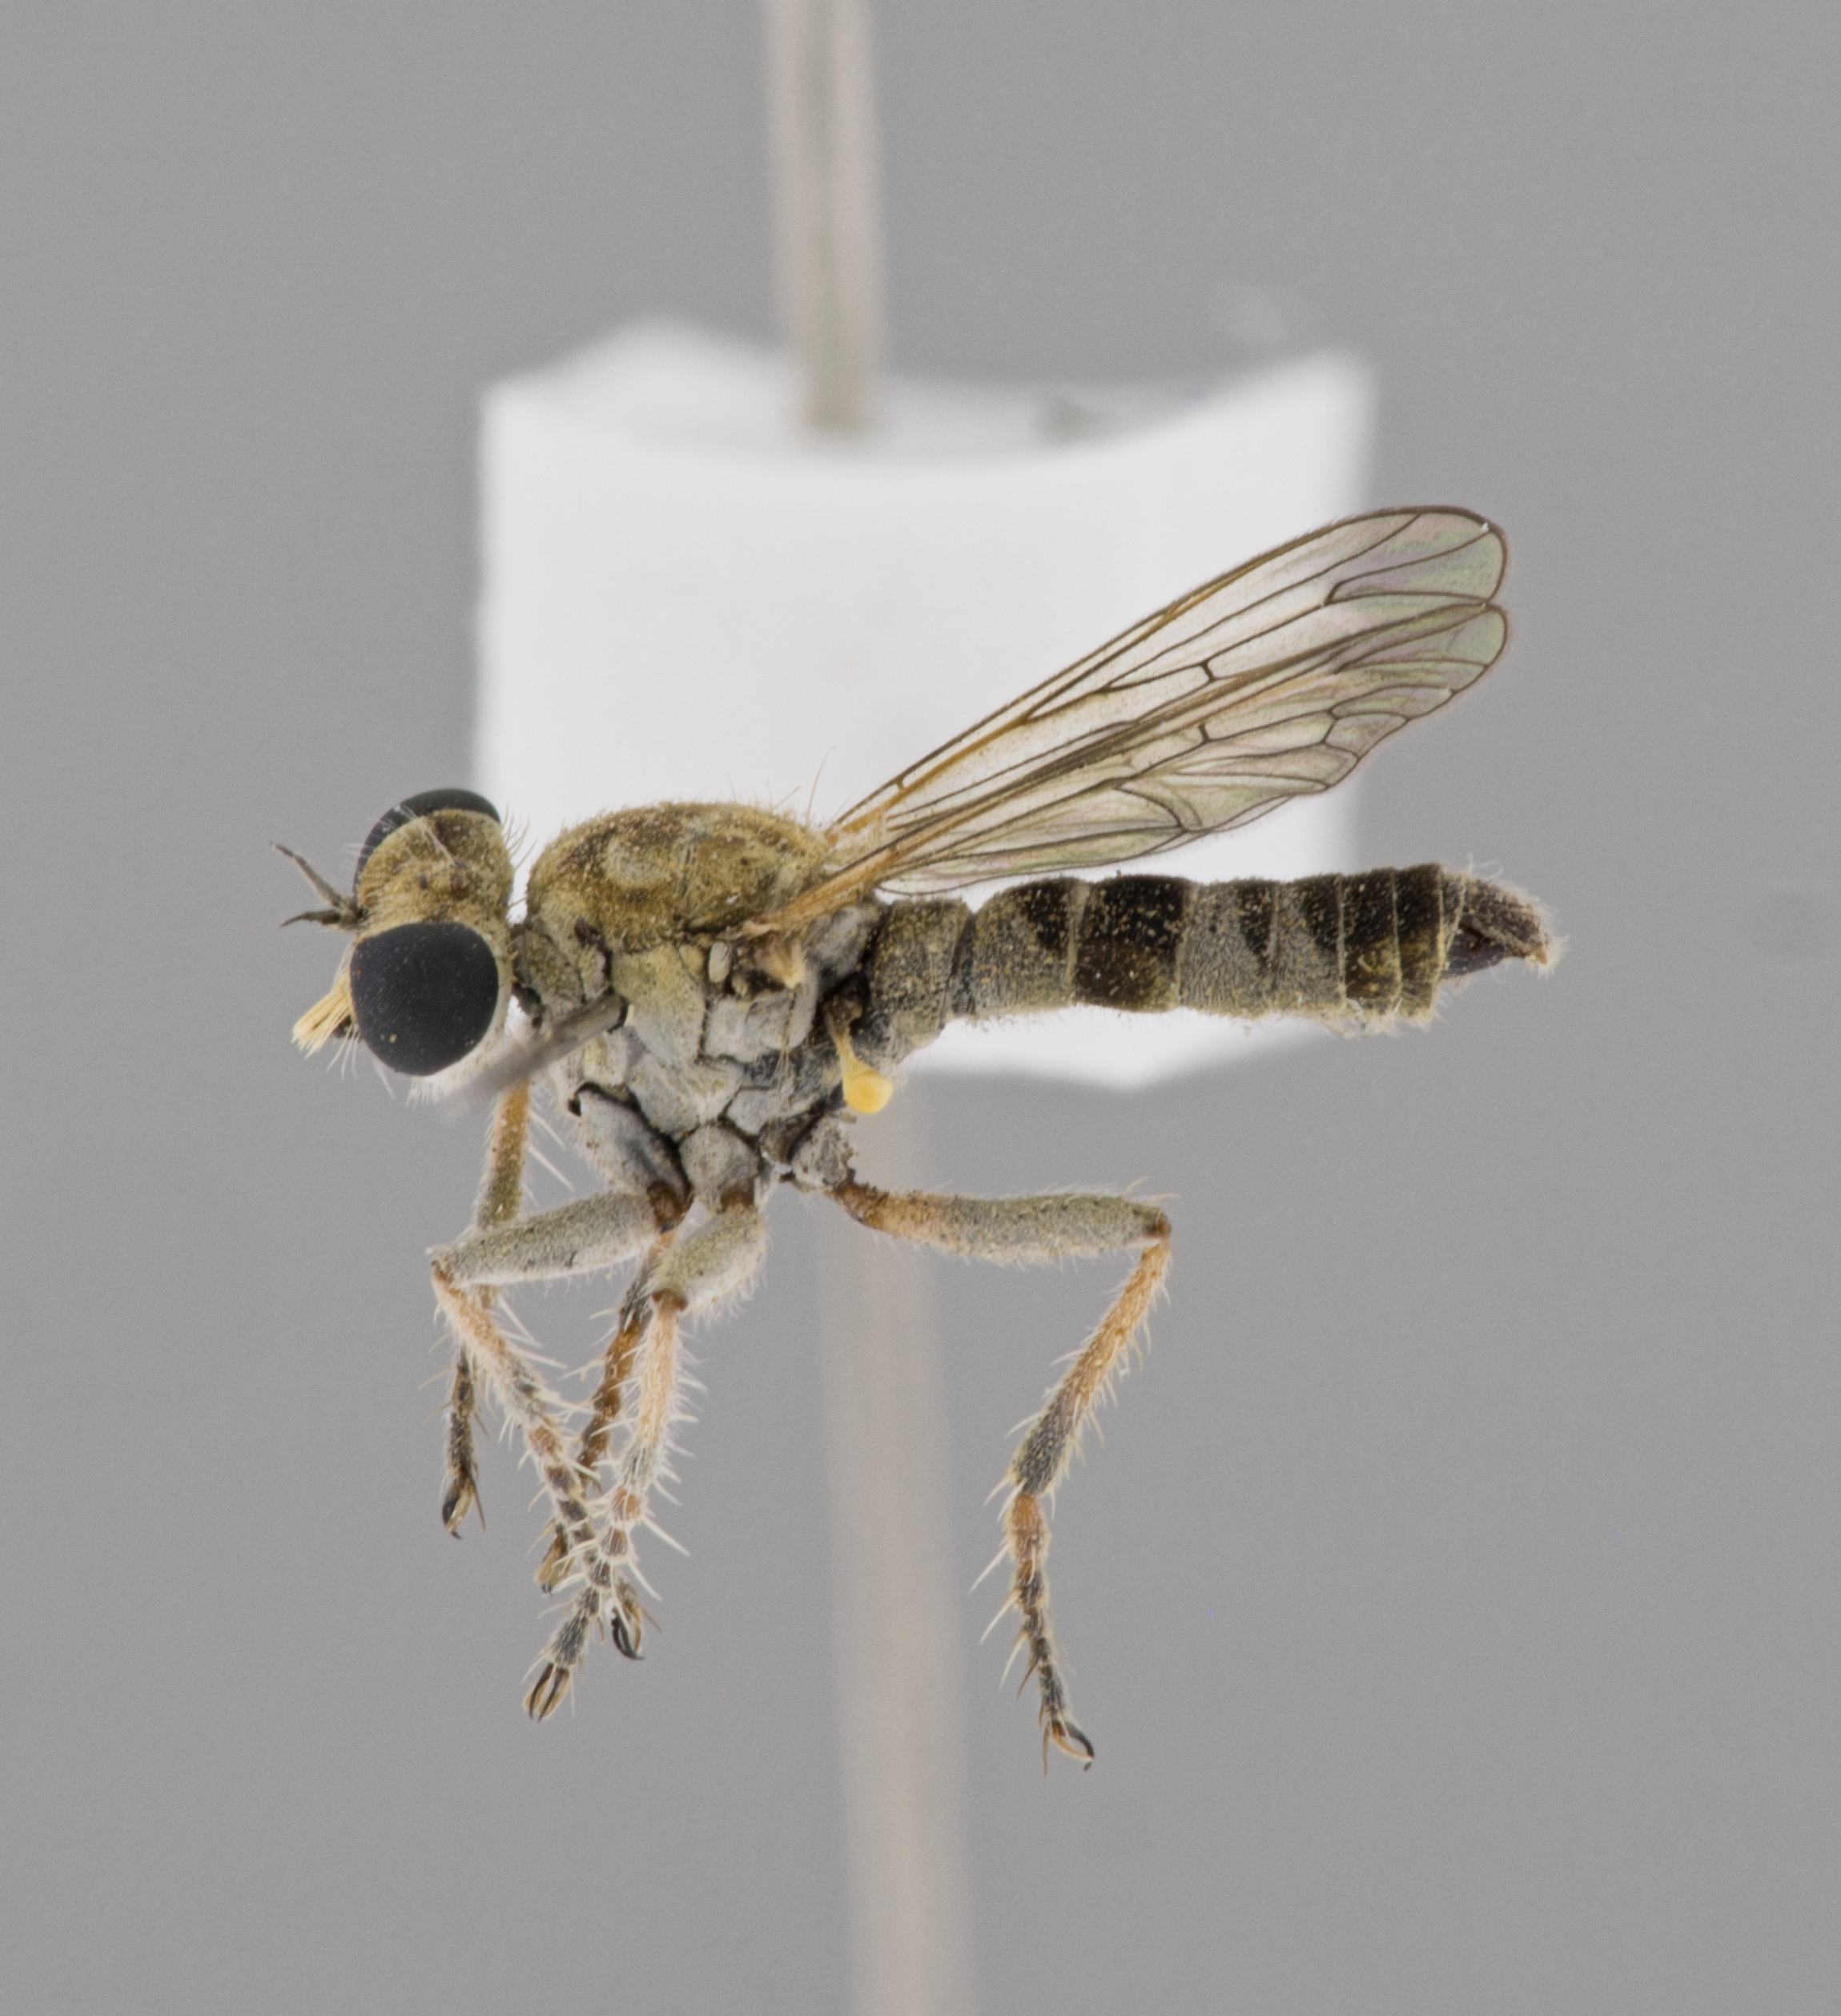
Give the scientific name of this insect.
Stichopogon hermanni
